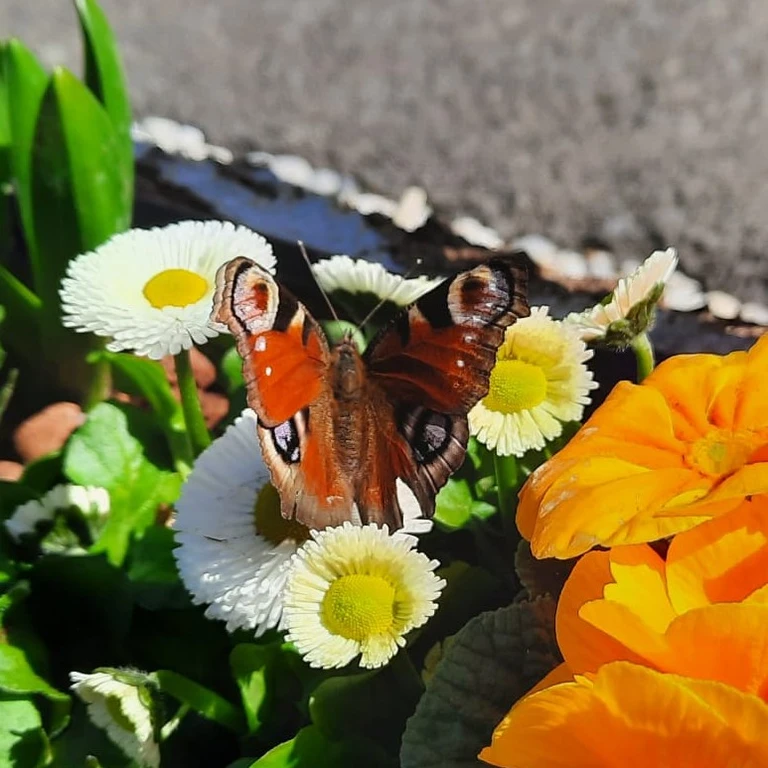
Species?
Aglais io
